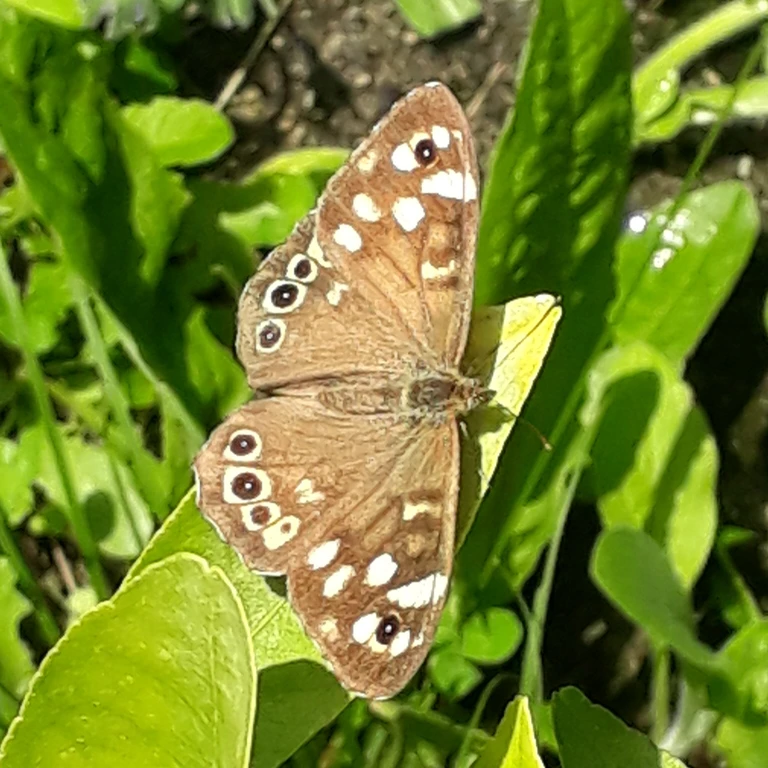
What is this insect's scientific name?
Pararge aegeria
